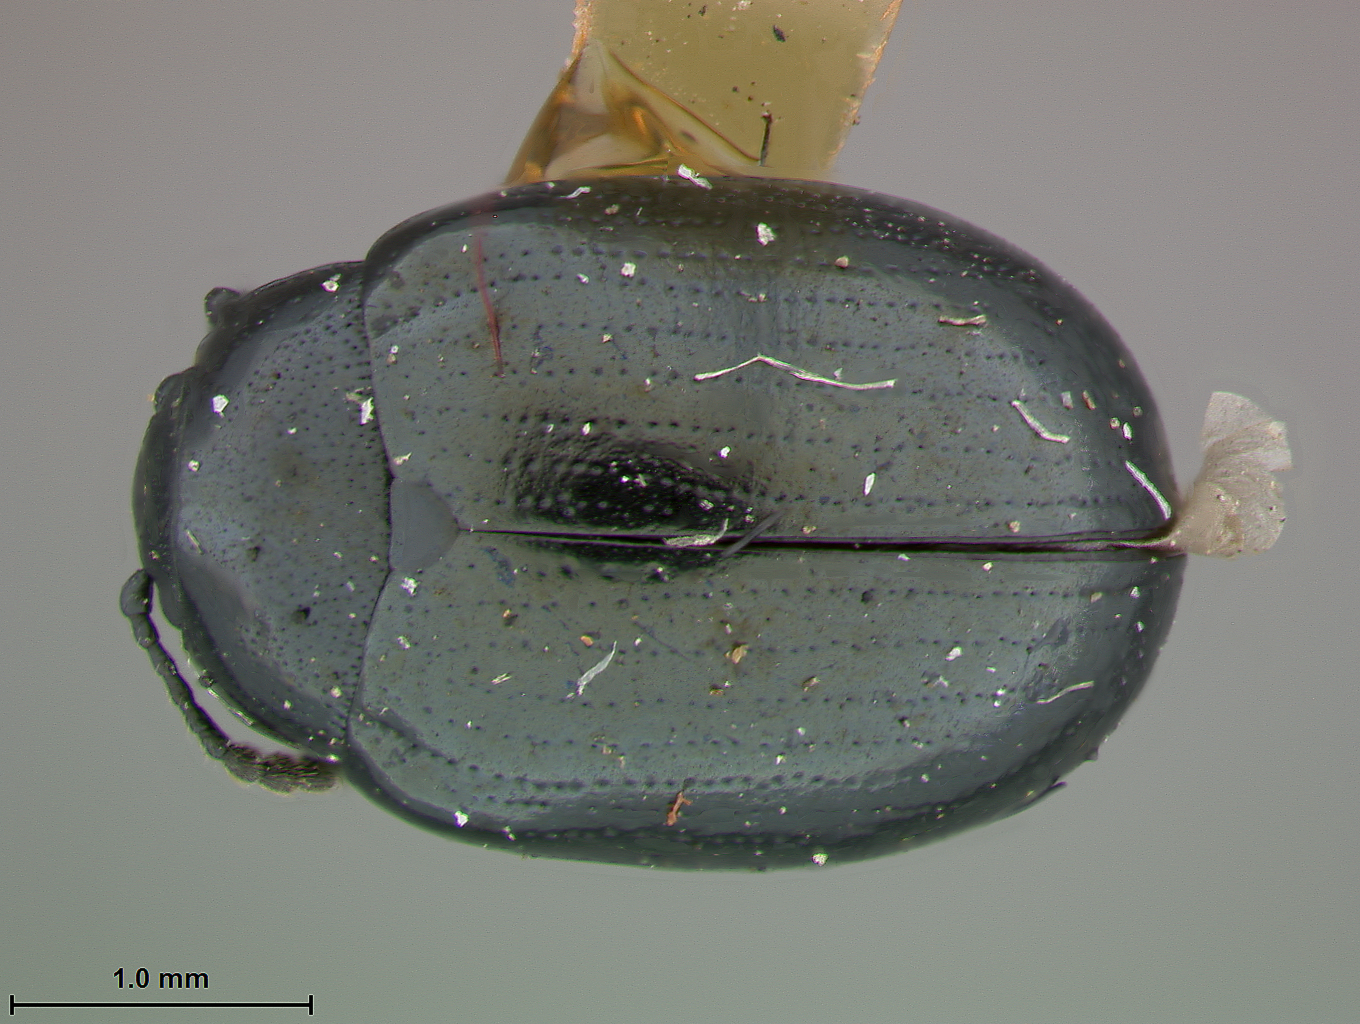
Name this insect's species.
Phaedon americana
